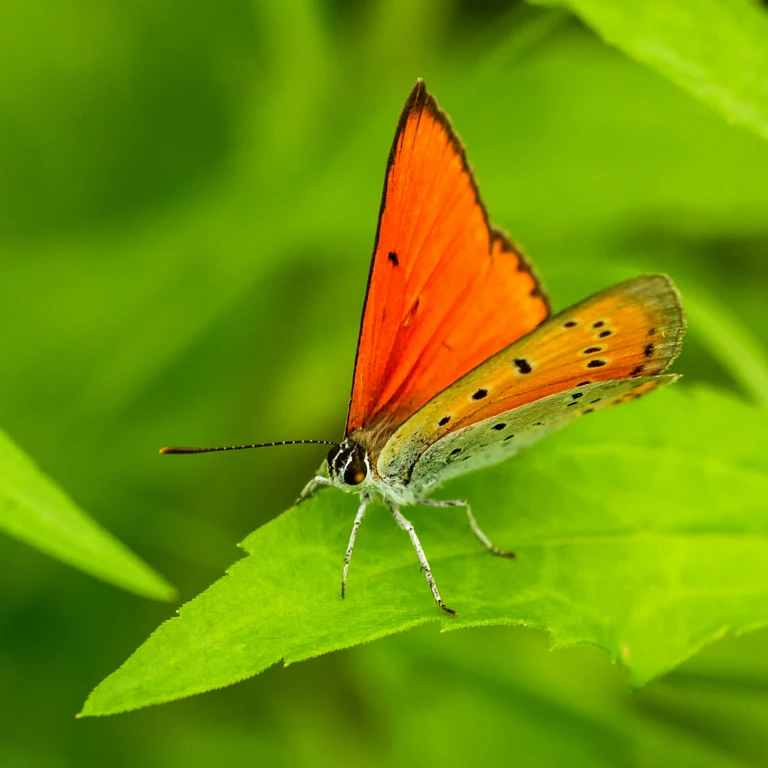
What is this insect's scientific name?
Lycaena dispar
